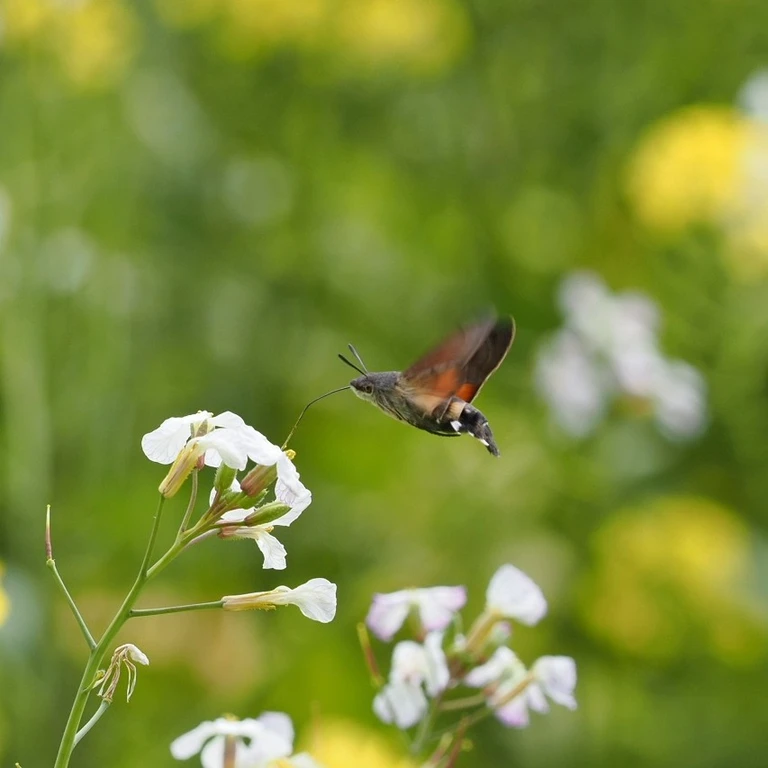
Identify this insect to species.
Macroglossum stellatarum
